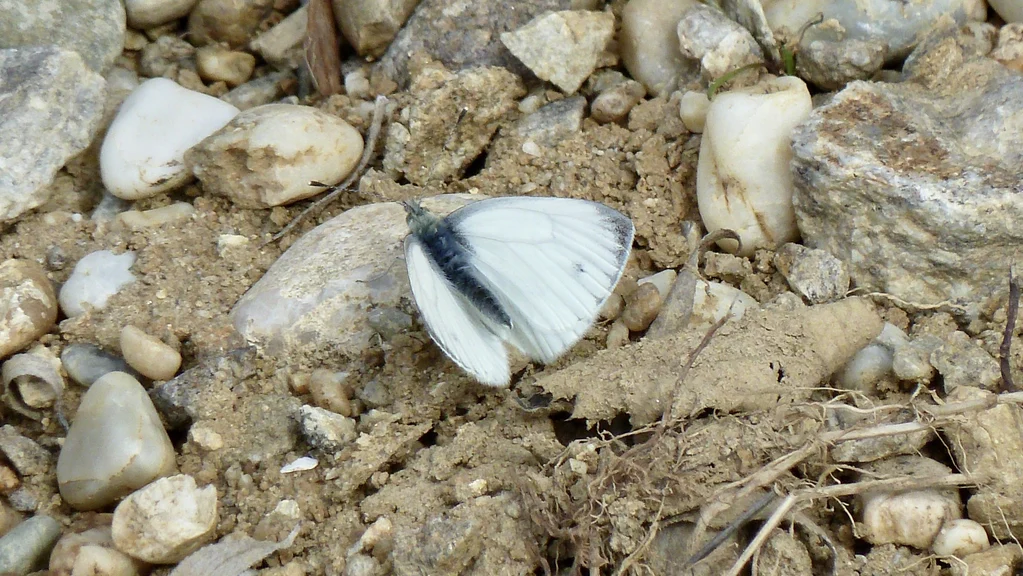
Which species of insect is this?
Pieris napi
